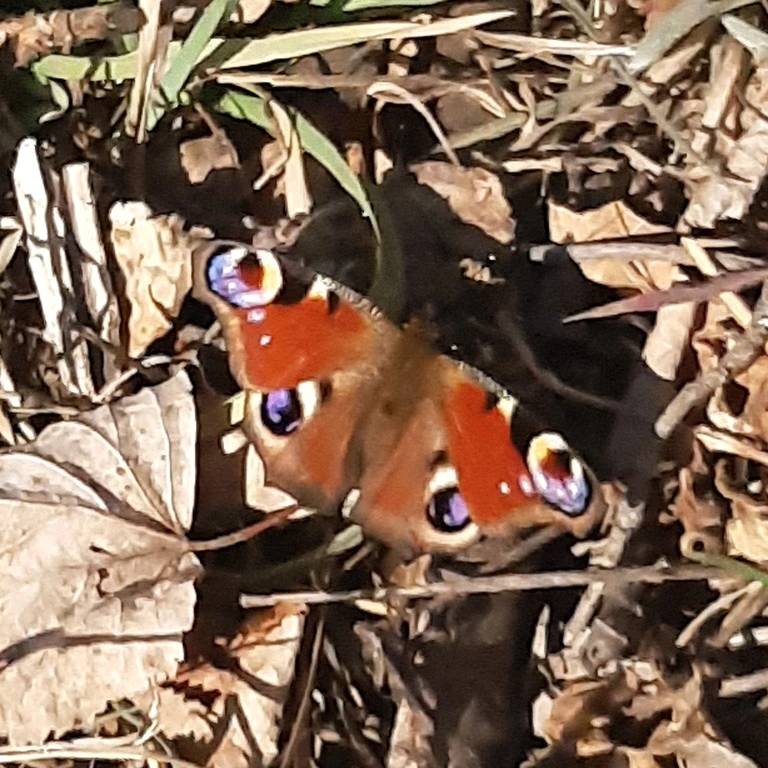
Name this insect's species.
Aglais io
